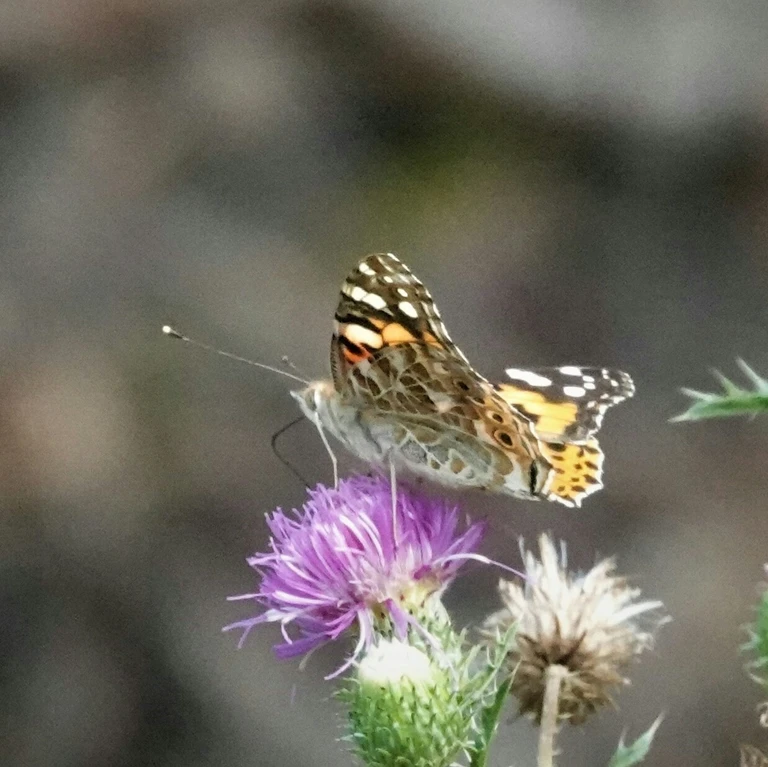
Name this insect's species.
Vanessa cardui
